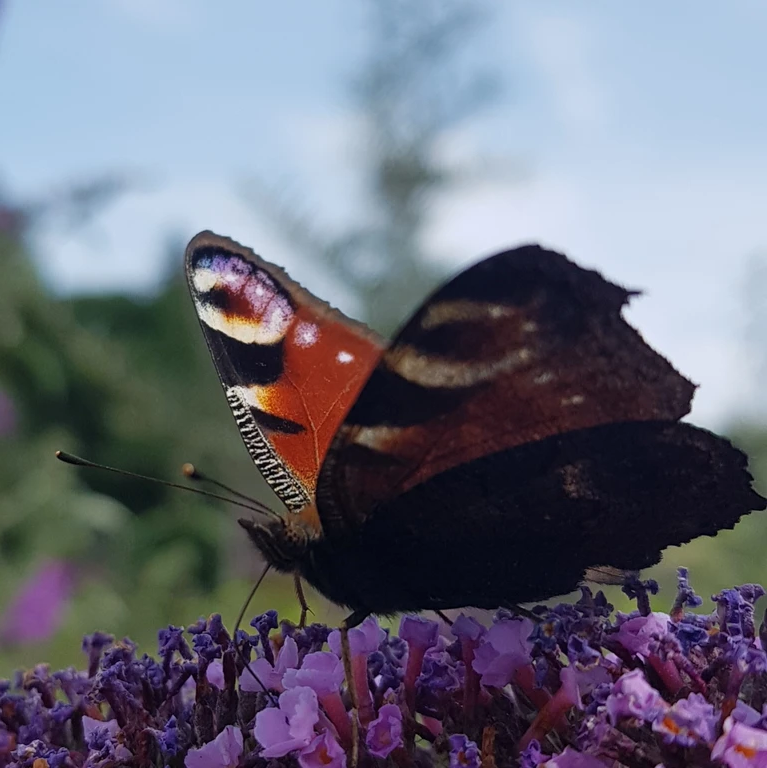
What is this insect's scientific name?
Aglais io
